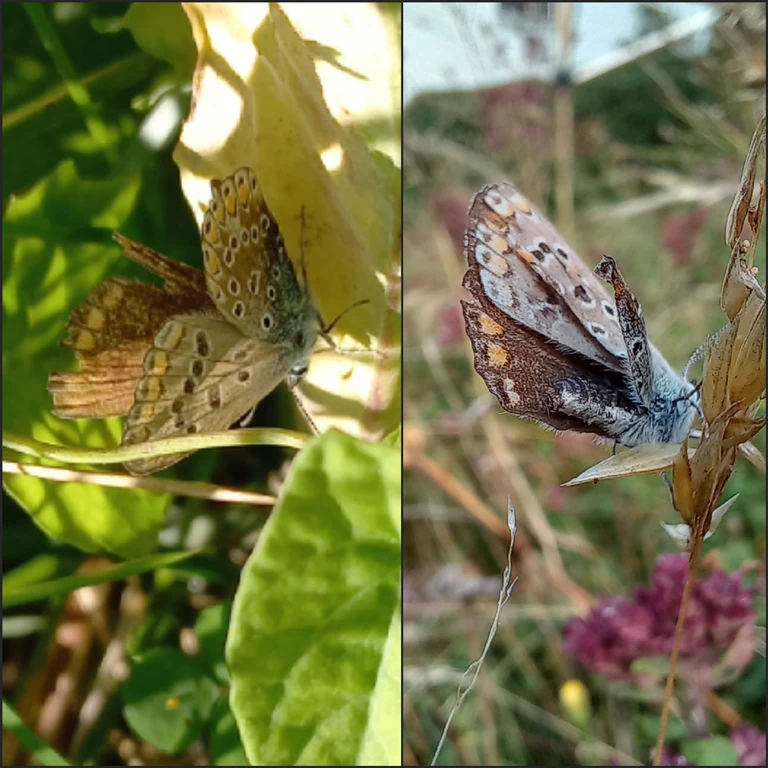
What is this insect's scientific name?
Polyommatus icarus
